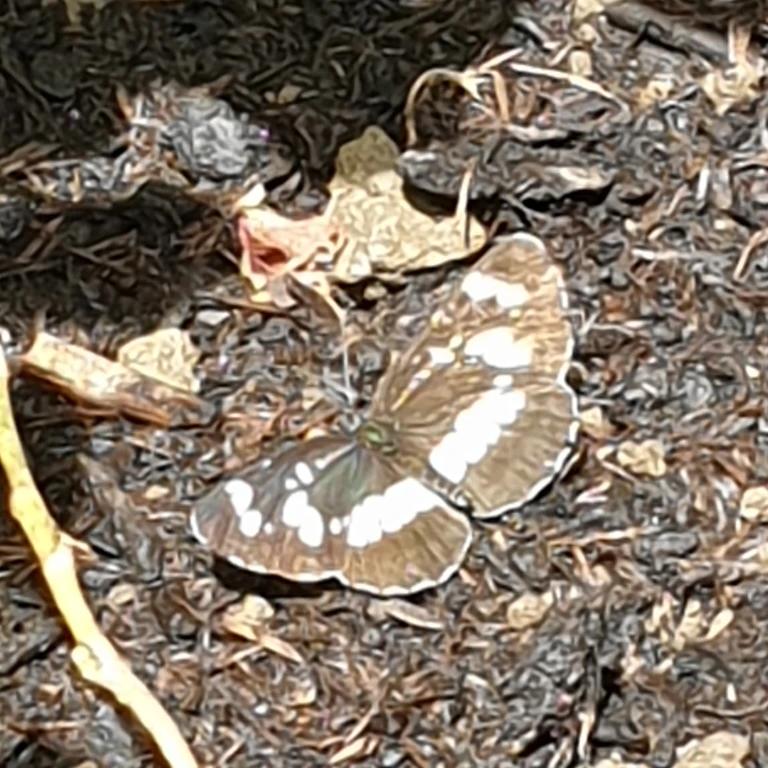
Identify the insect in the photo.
Neptis rivularis
